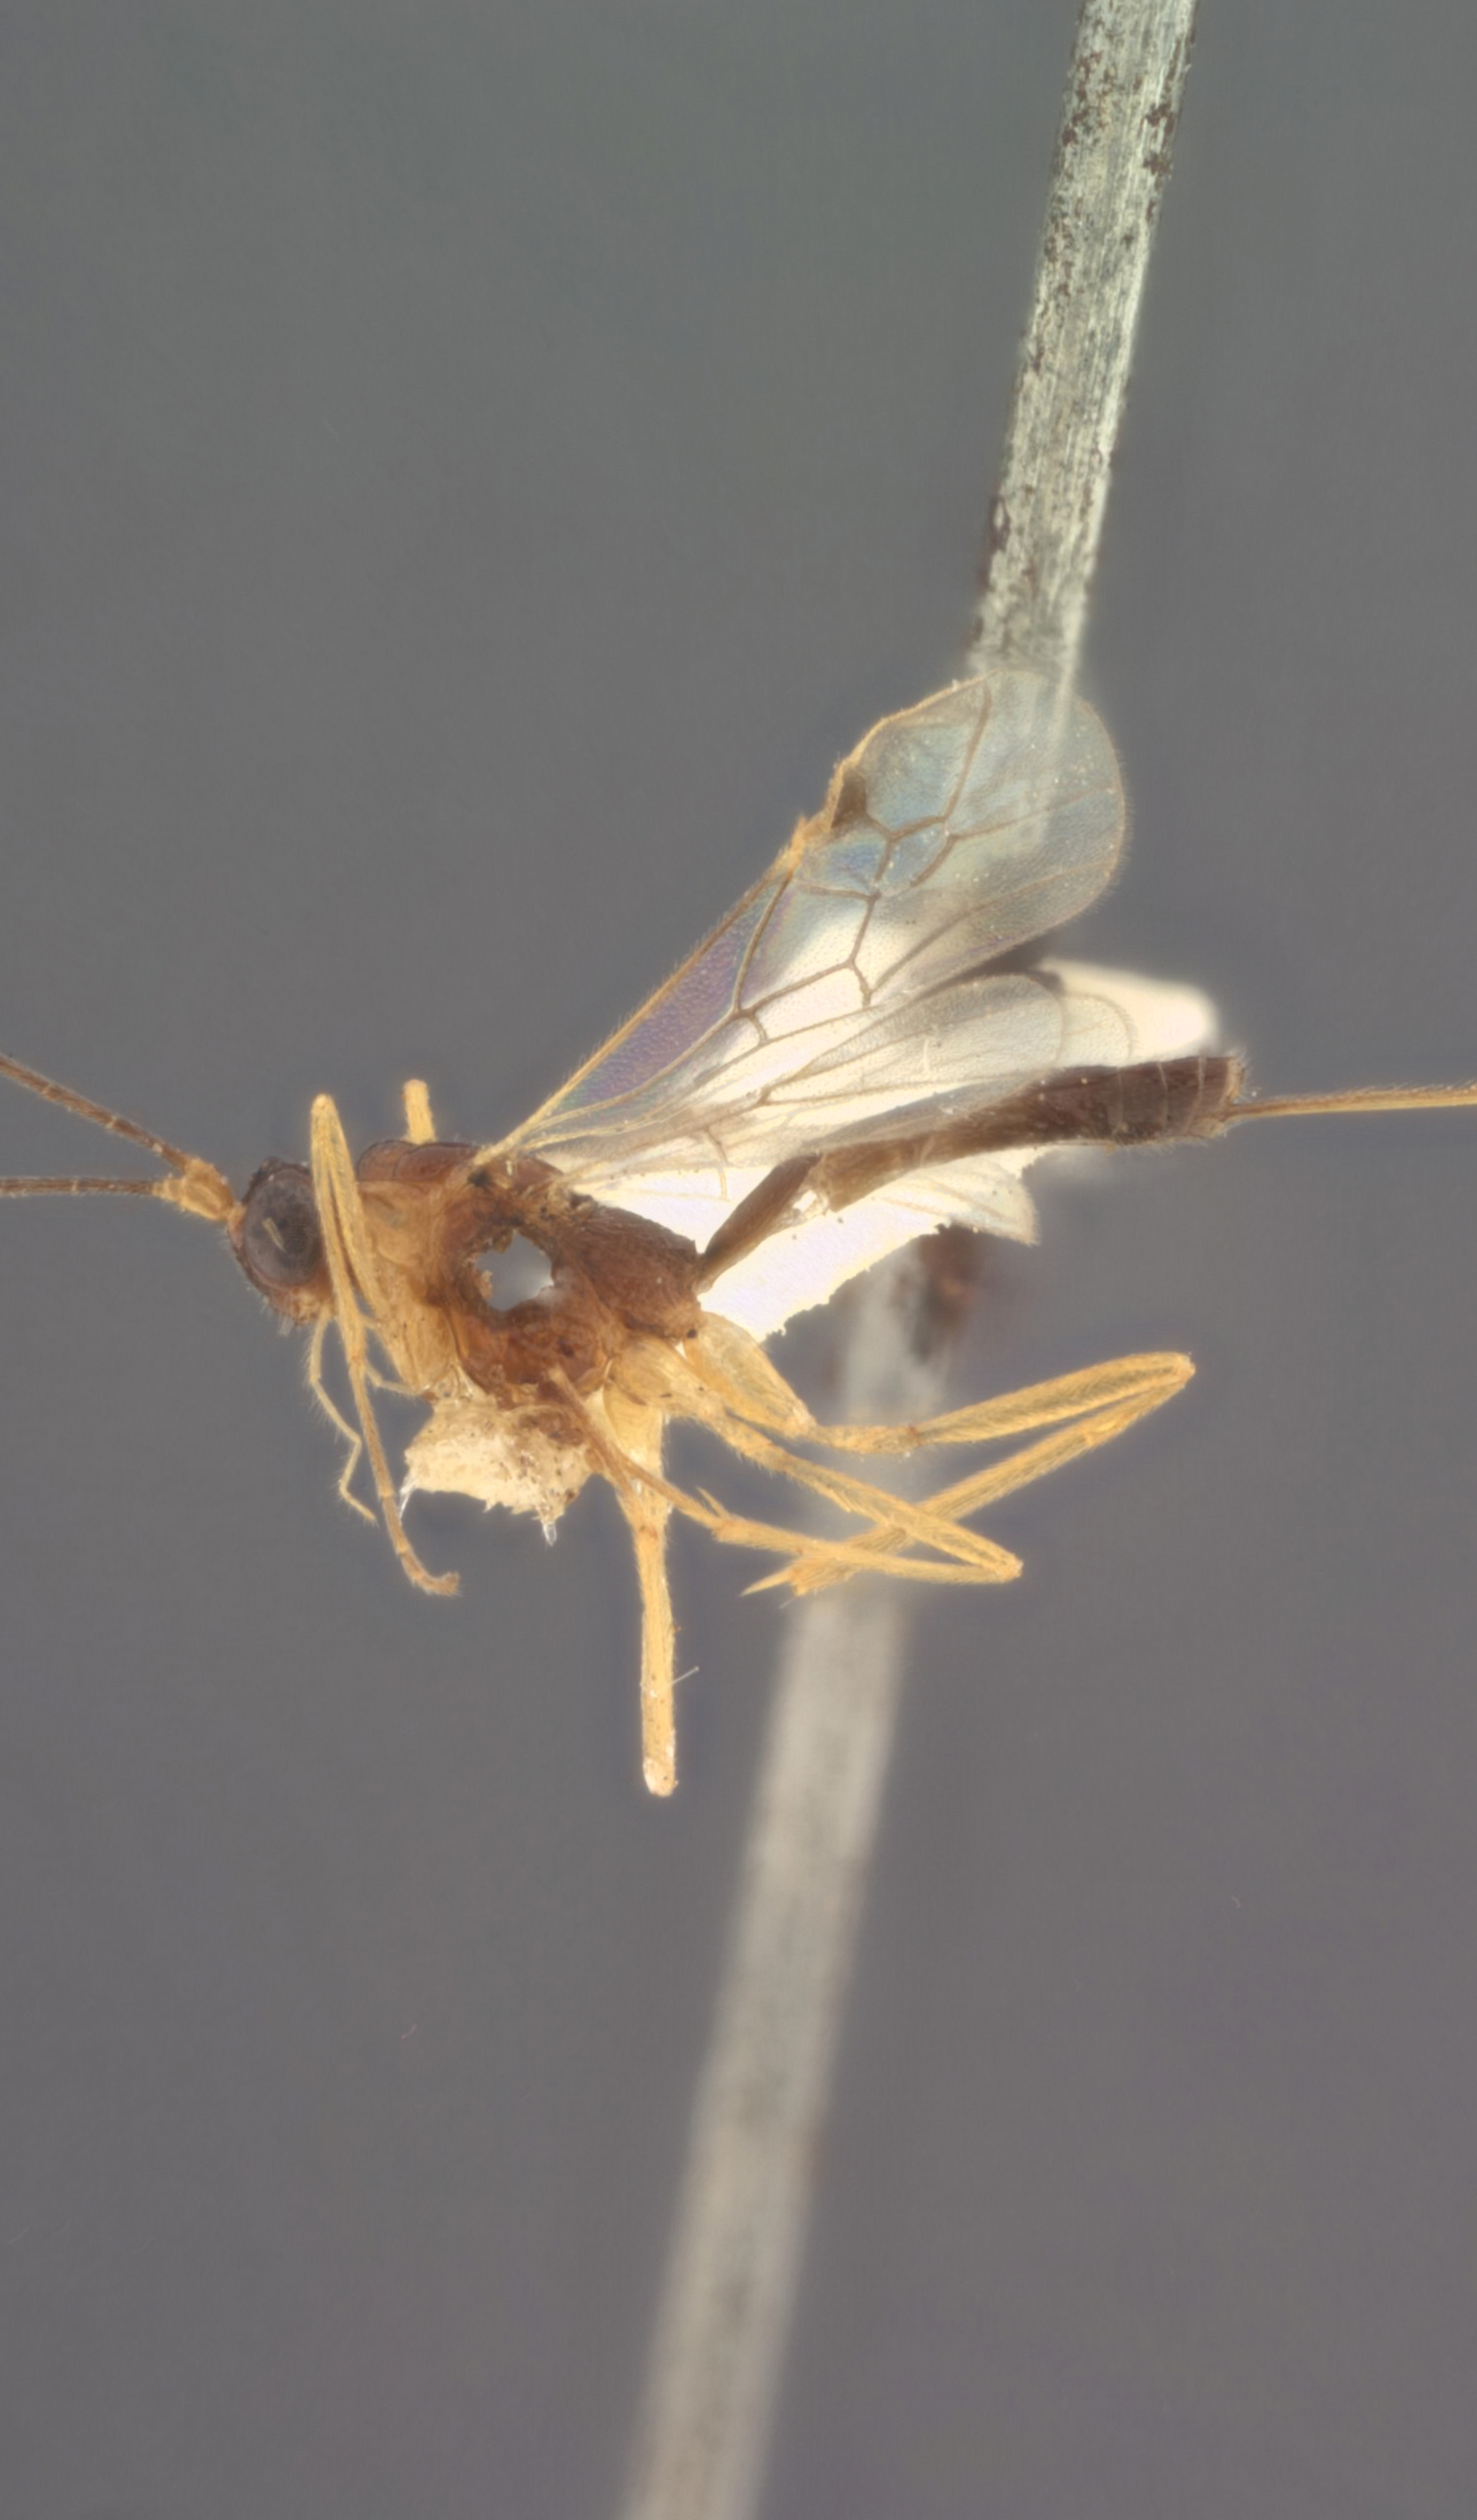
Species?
Macrocentrus amicroploides
